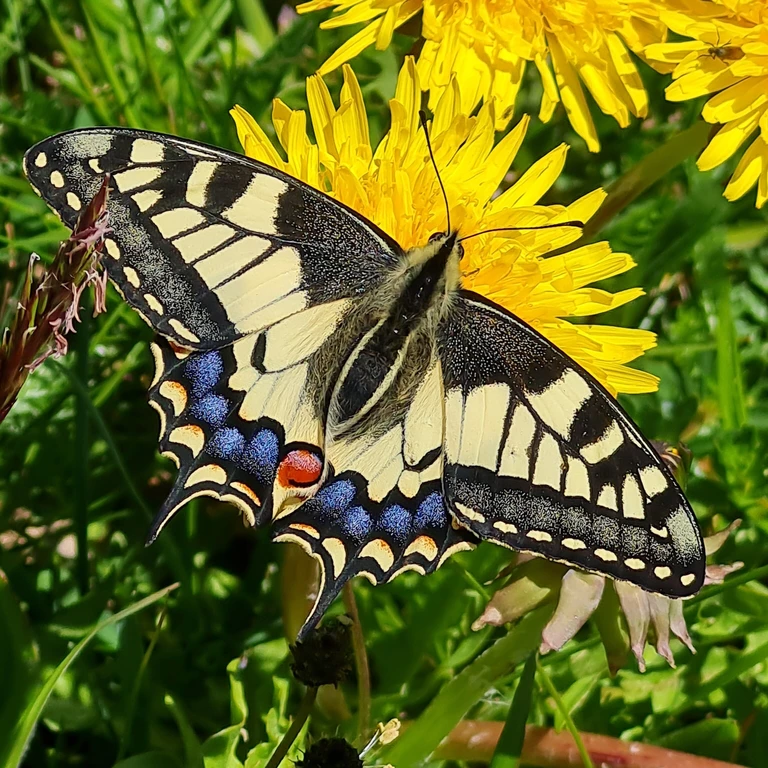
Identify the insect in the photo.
Papilio machaon
